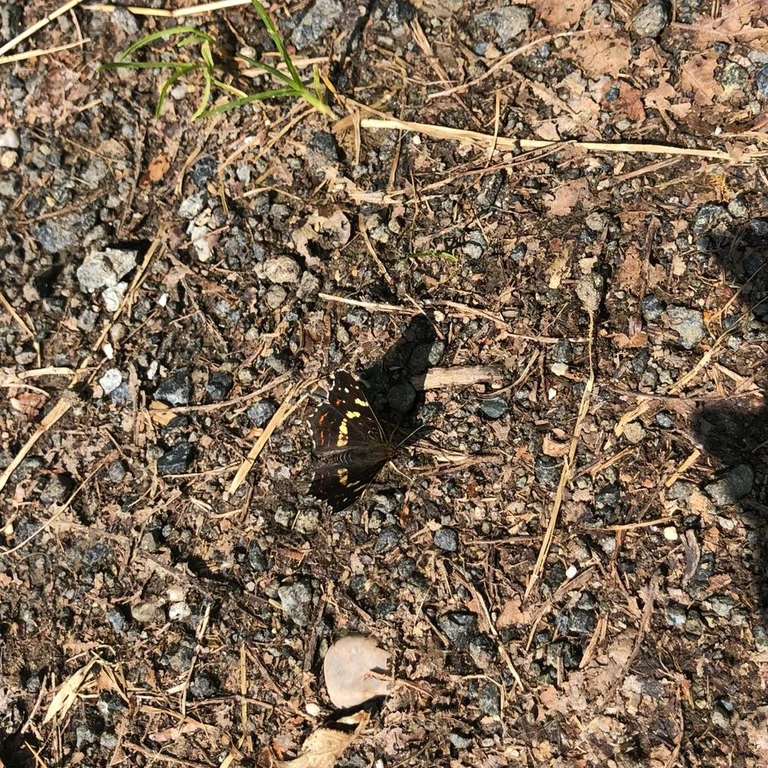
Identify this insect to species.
Araschnia levana
